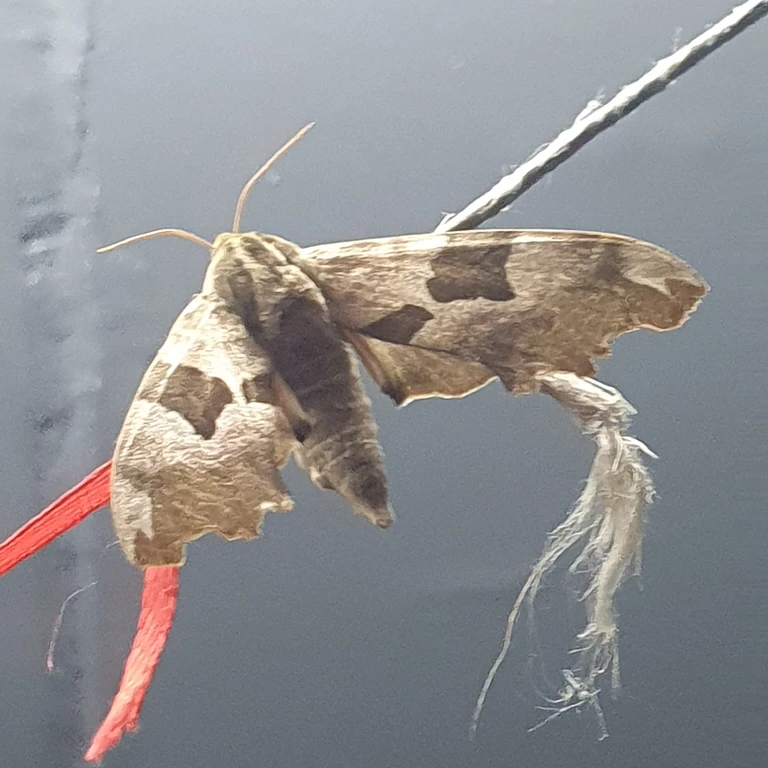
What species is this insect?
Mimas tiliae
